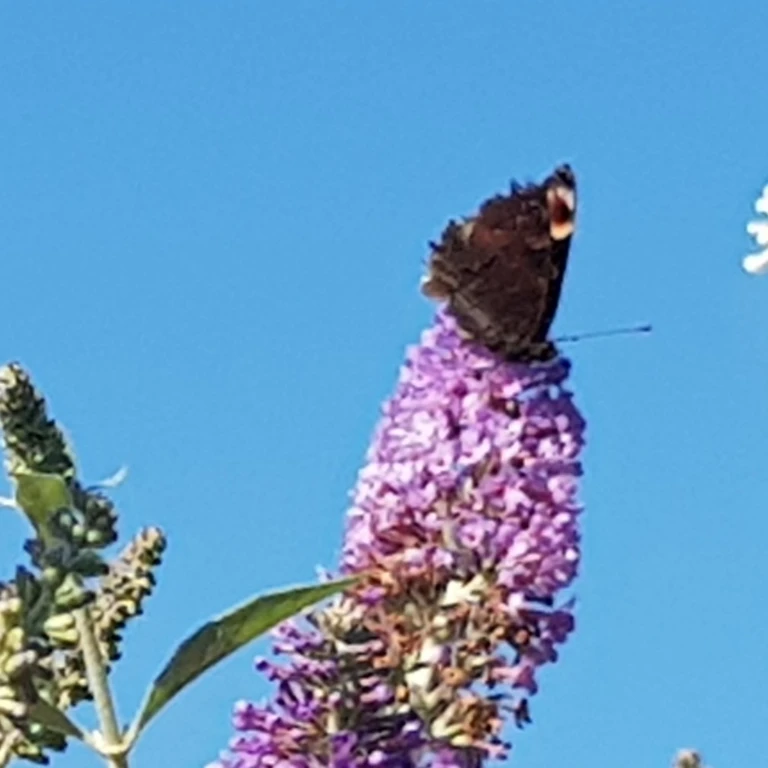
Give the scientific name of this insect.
Aglais io
